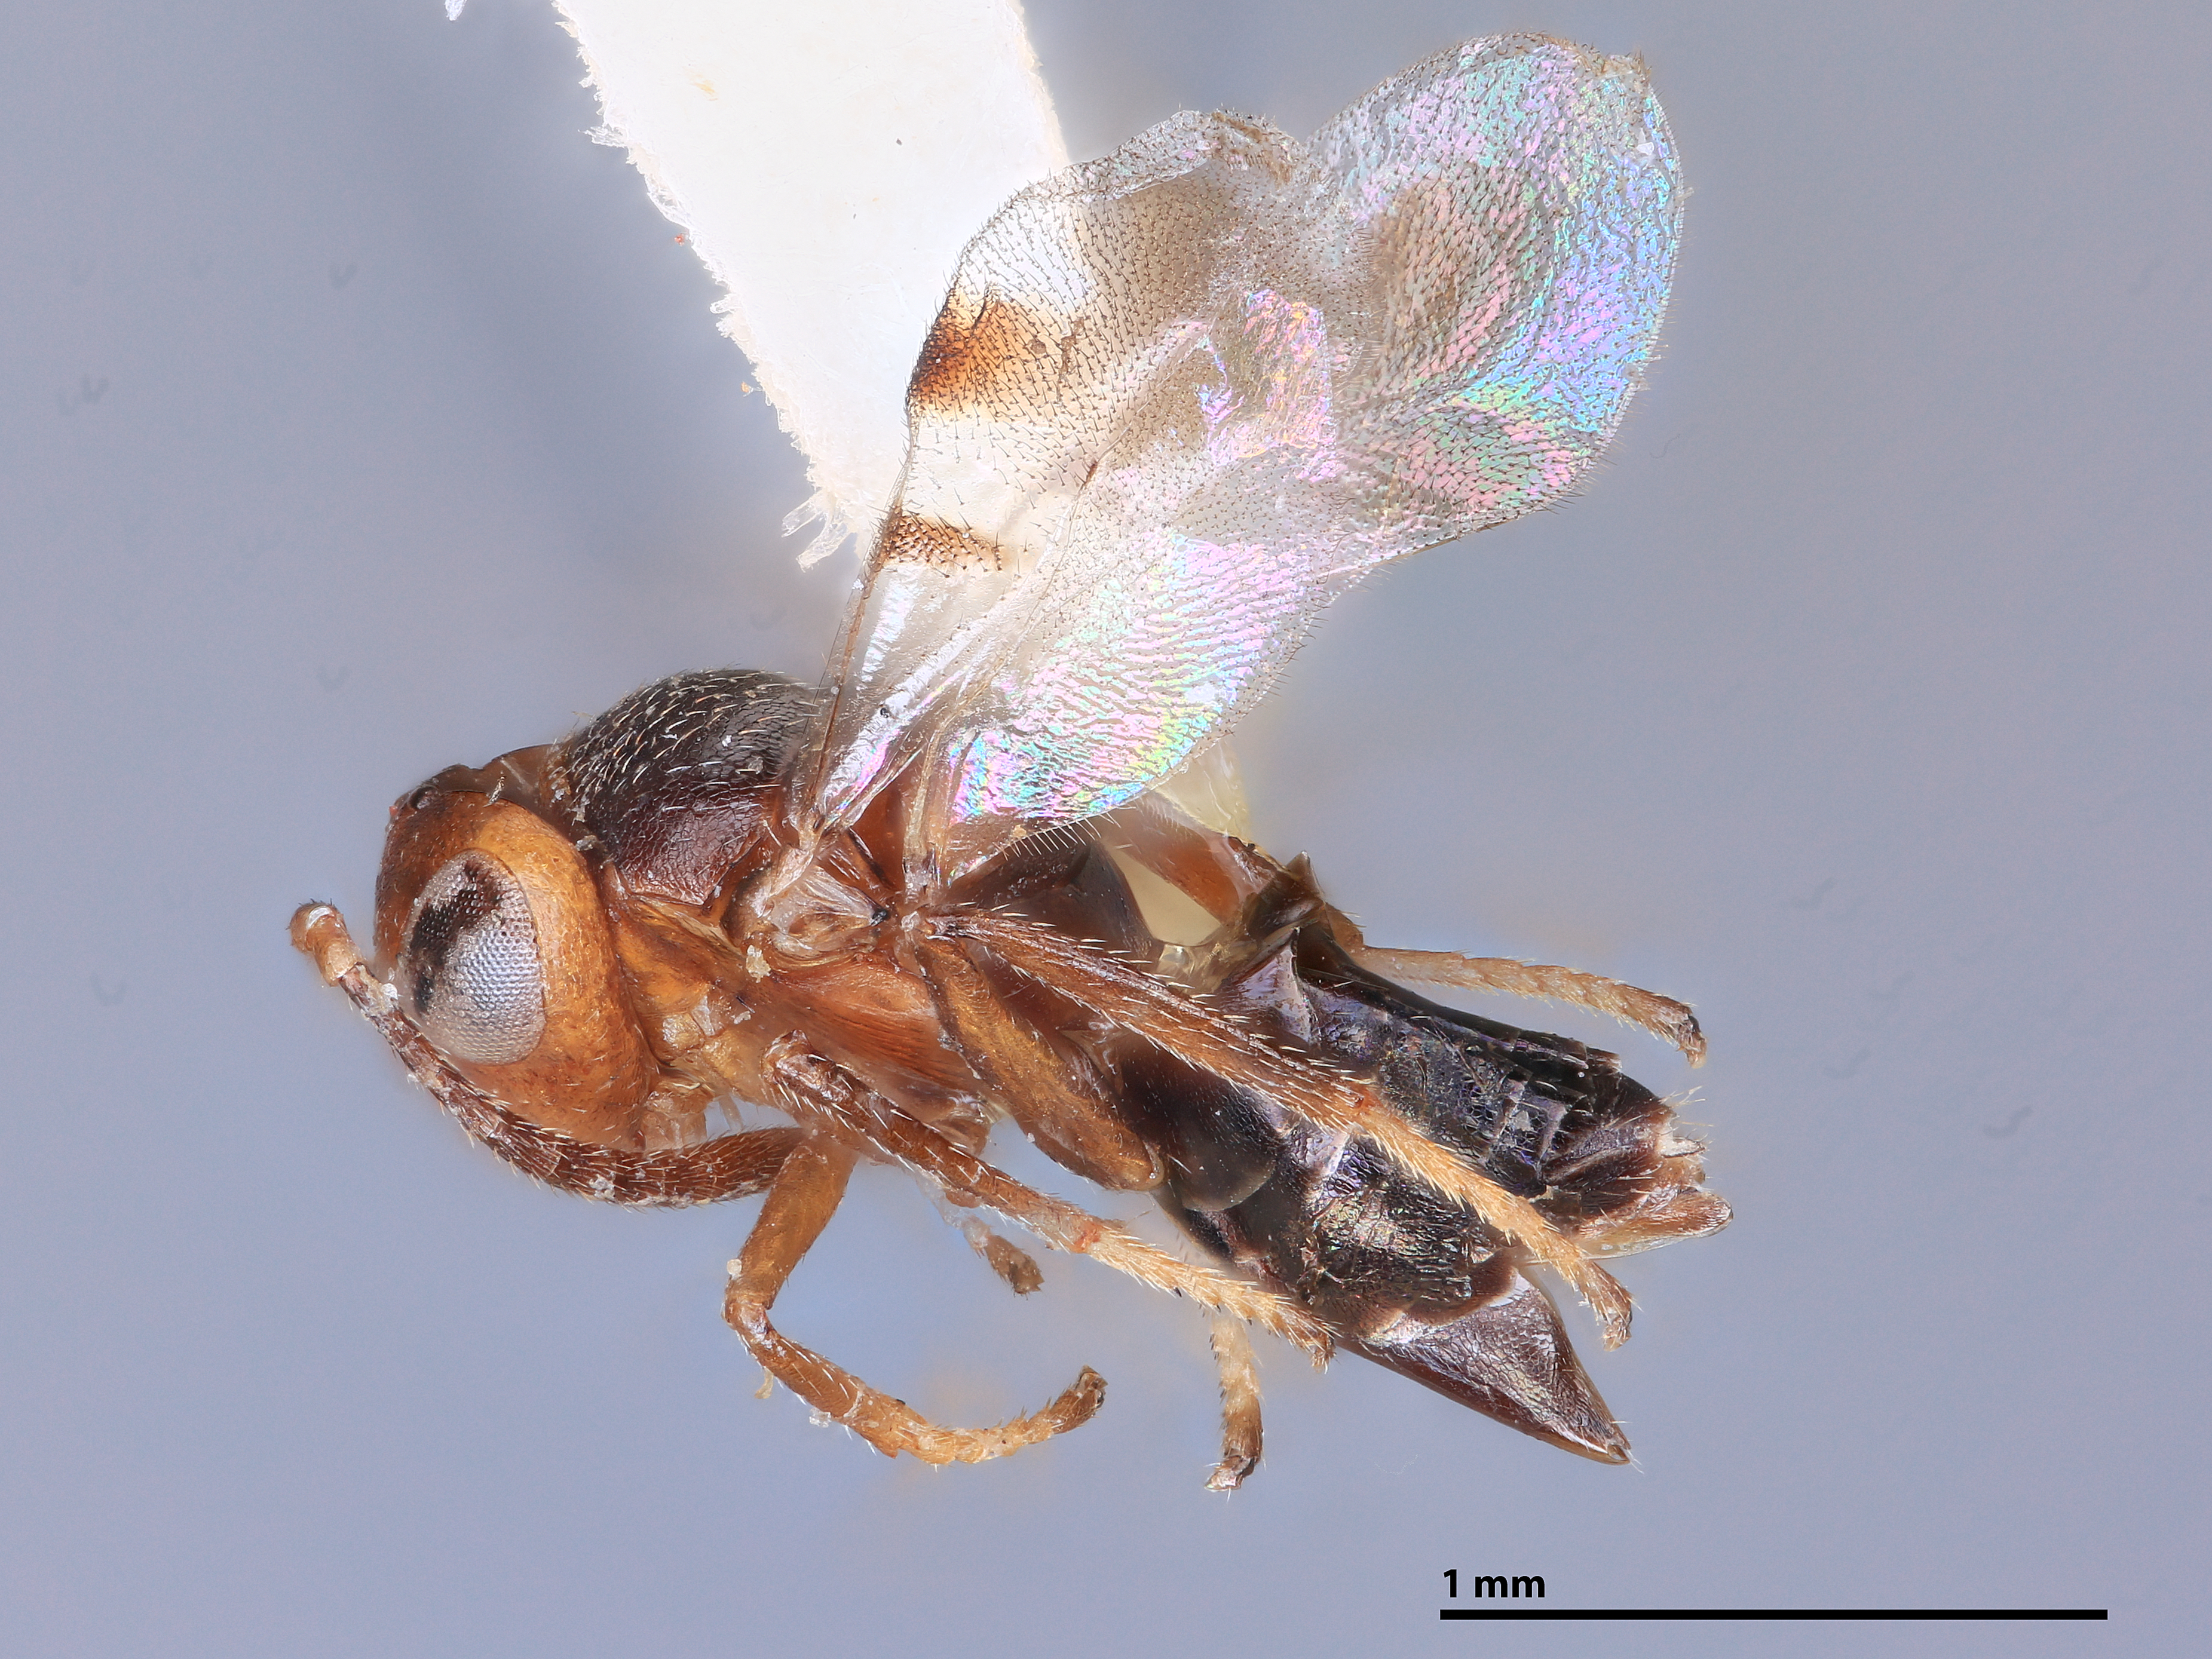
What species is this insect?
Hexacladia leptoglossi
